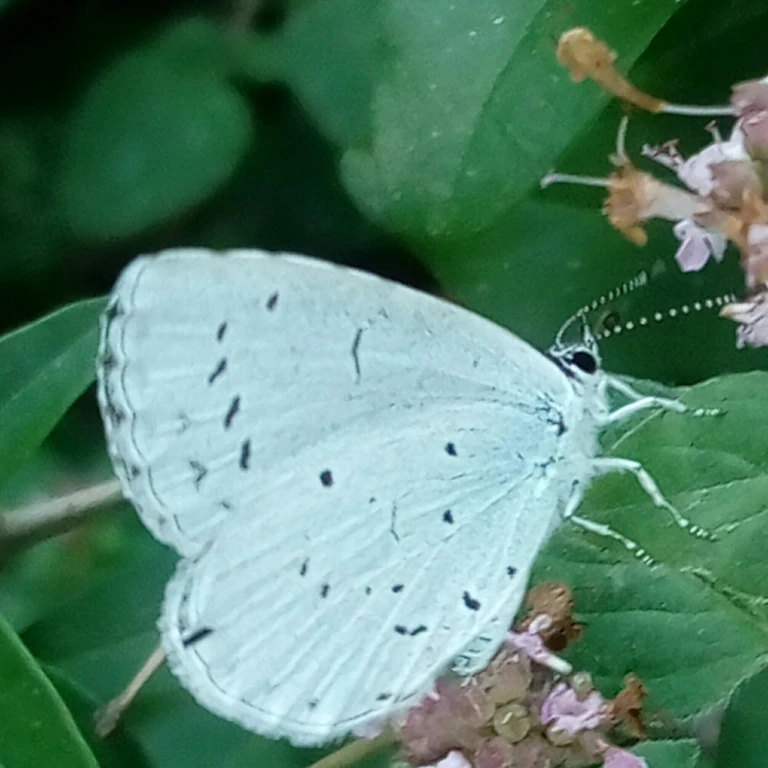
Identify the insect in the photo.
Celastrina argiolus
